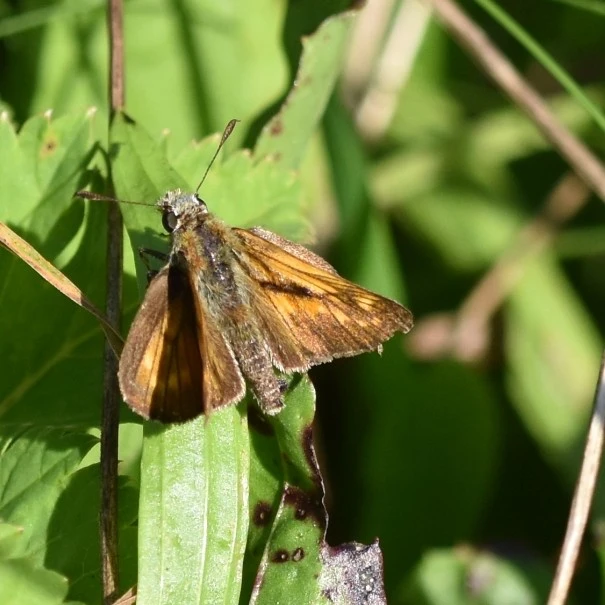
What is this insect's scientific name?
Ochlodes sylvanus (also Ochlodes venata)
